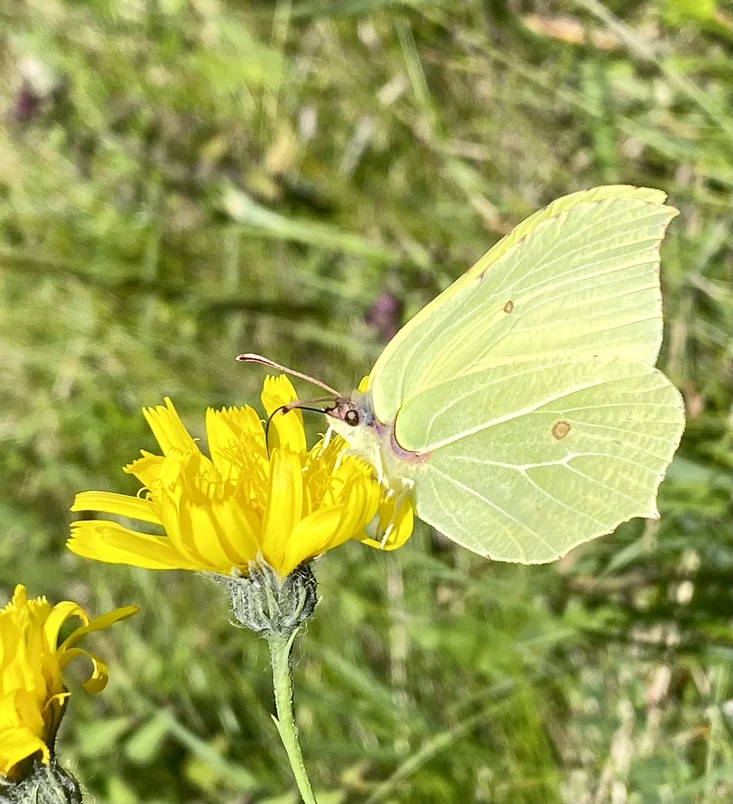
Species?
Gonepteryx rhamni
